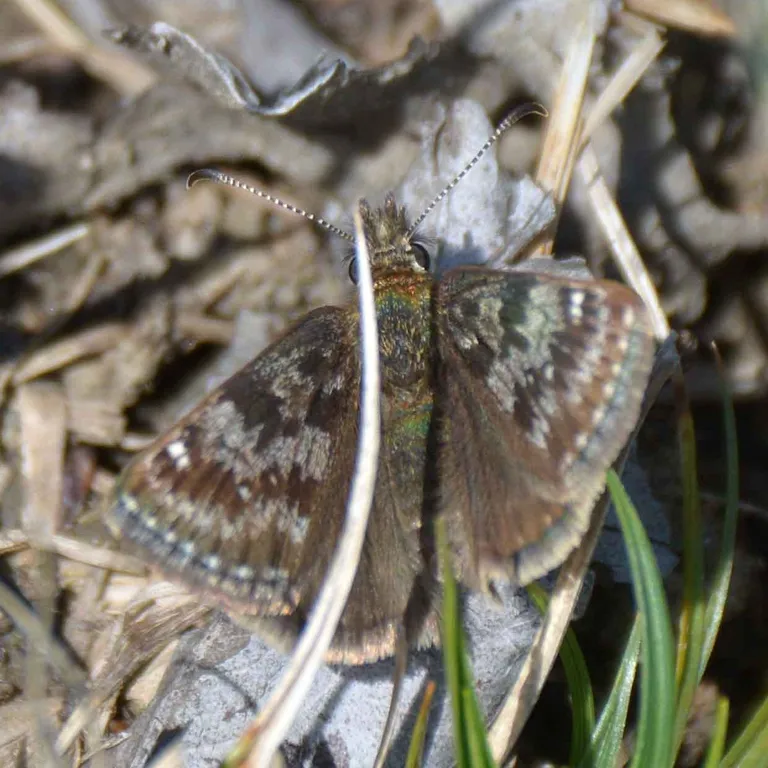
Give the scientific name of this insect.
Erynnis tages
